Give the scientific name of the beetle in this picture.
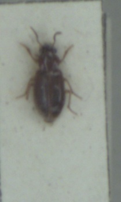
Bradycellus harpalinus
